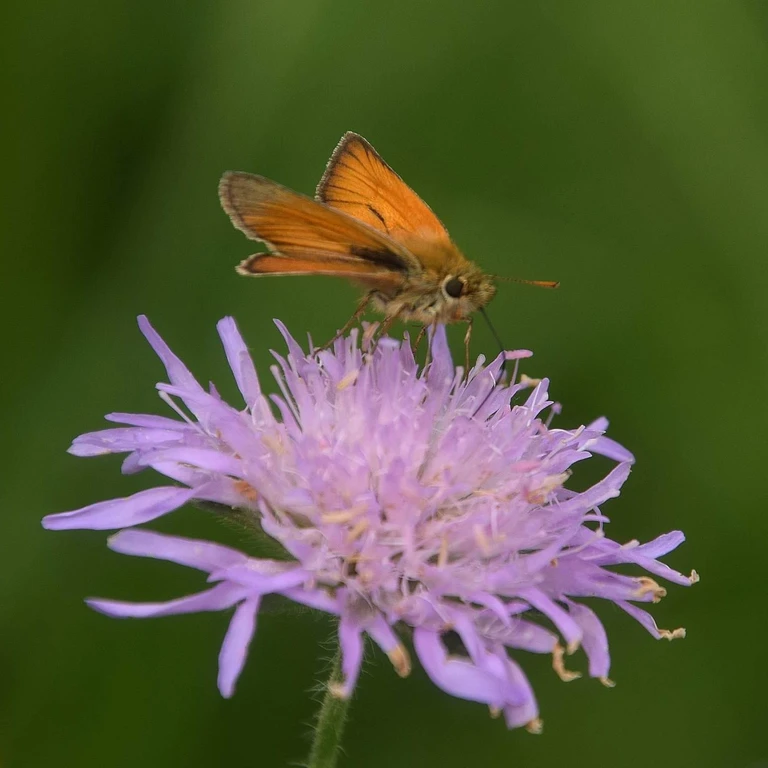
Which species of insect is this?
Thymelicus sylvestris
